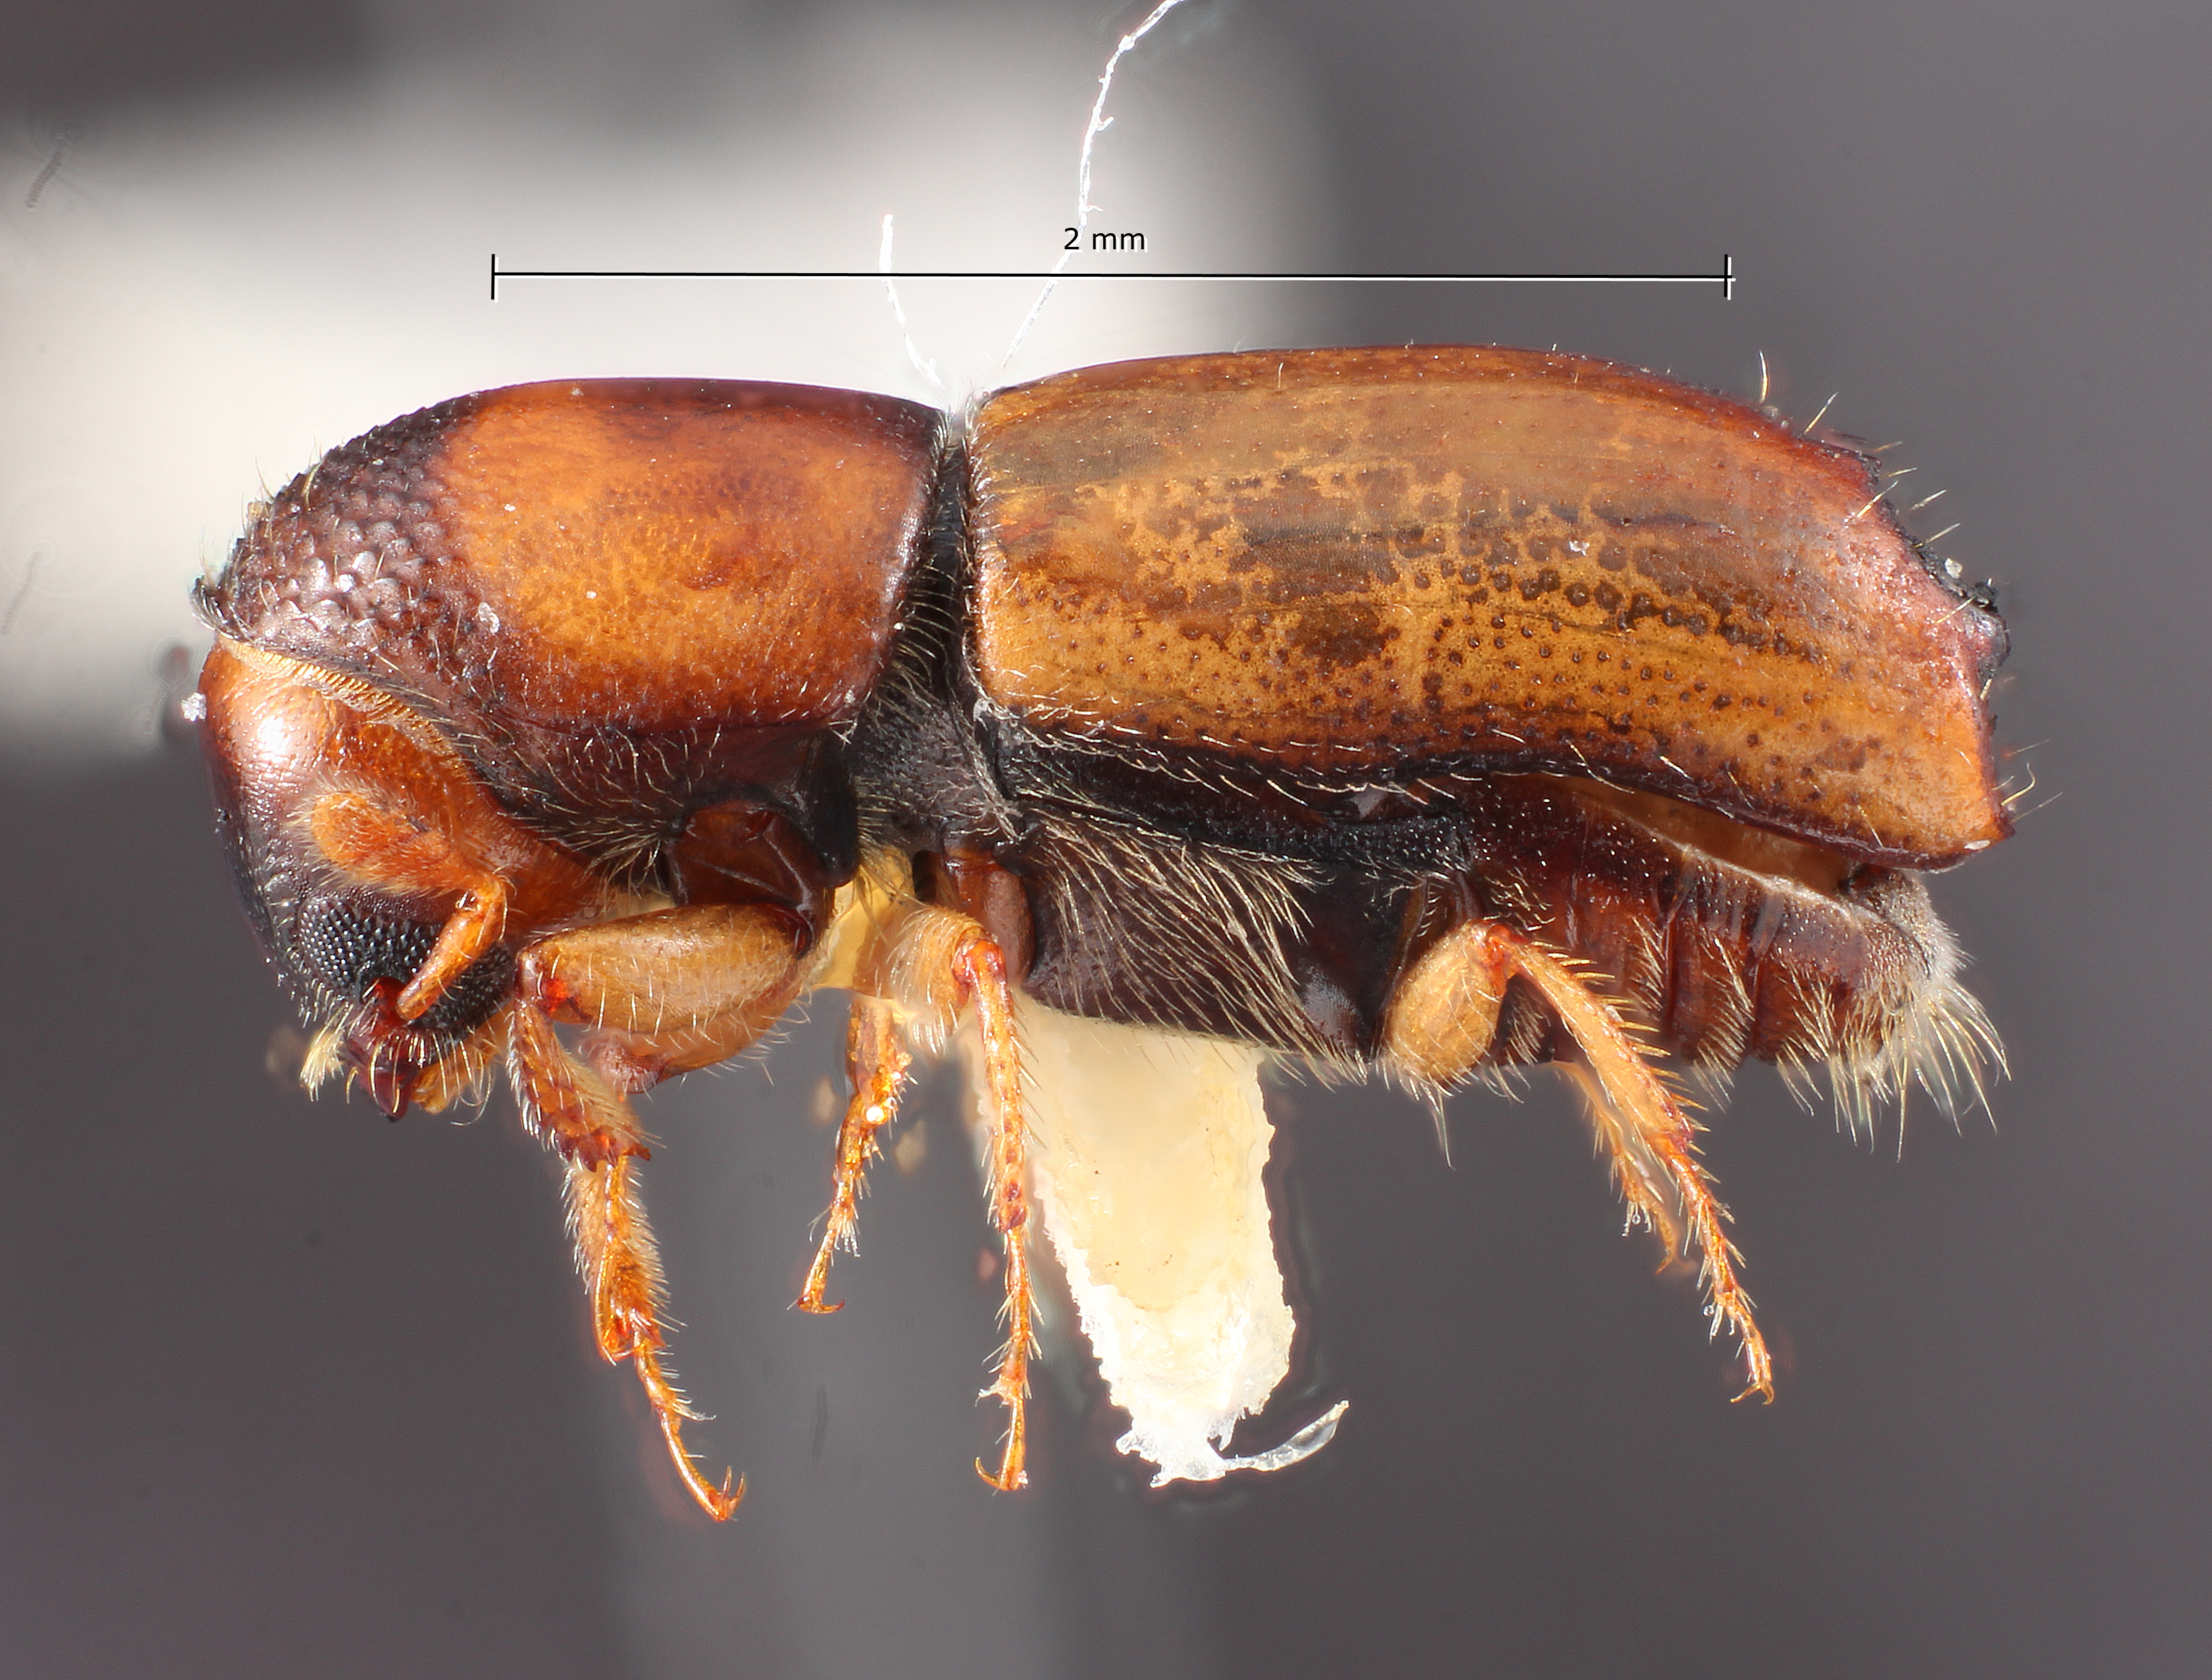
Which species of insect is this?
Monarthrum vittatum
